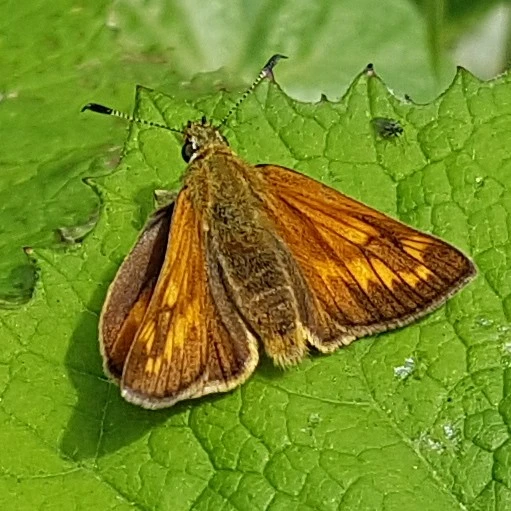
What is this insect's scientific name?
Ochlodes sylvanus (also Ochlodes venata)
